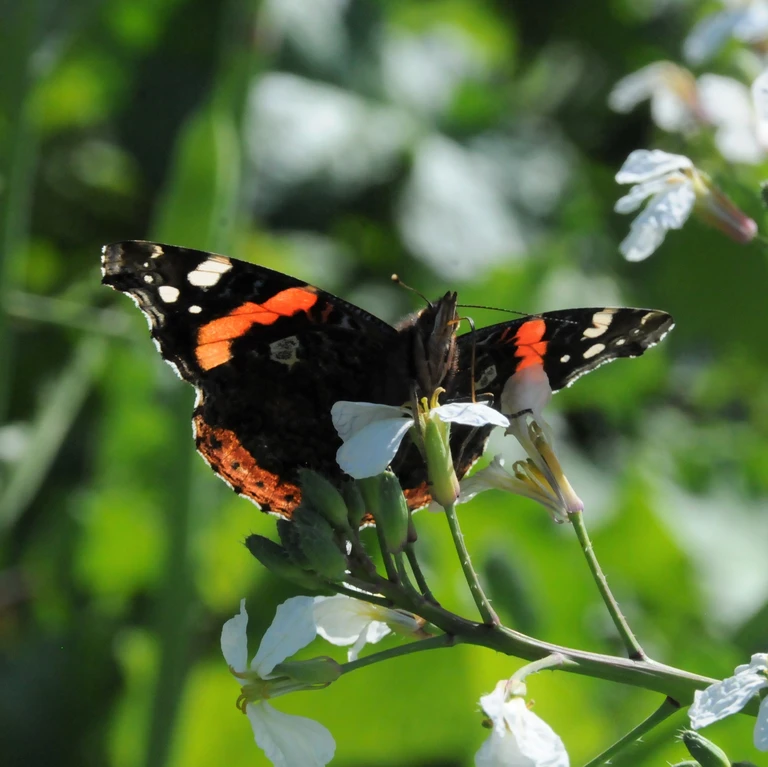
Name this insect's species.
Vanessa atalanta
